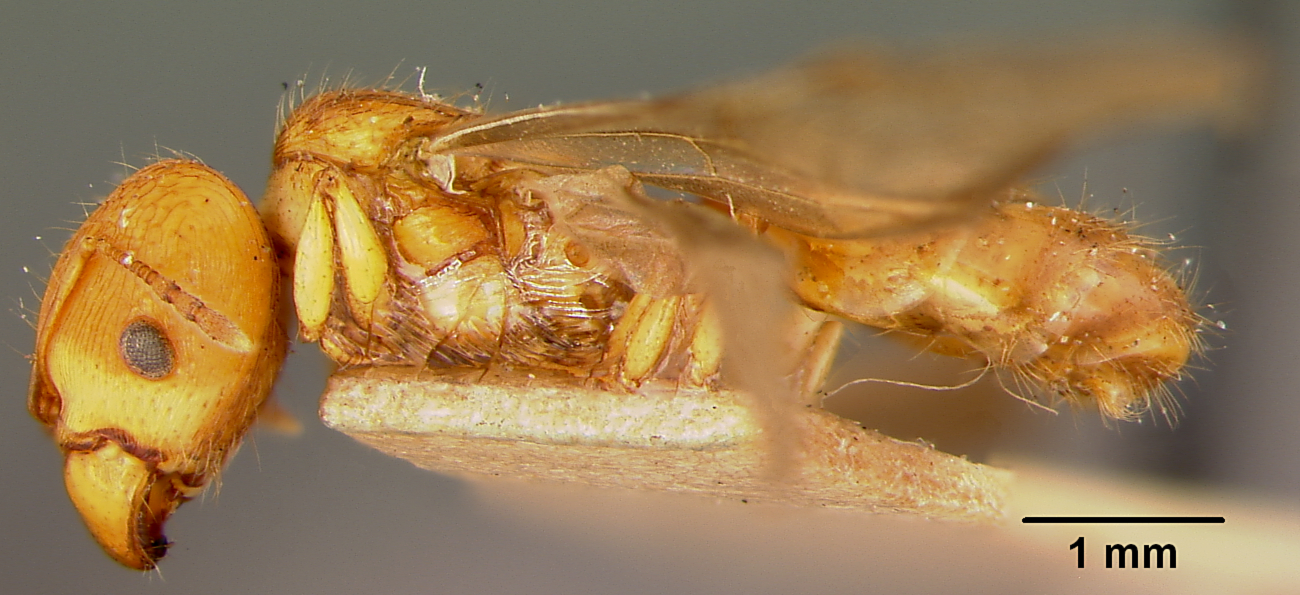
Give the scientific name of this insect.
Pheidole mendanai
